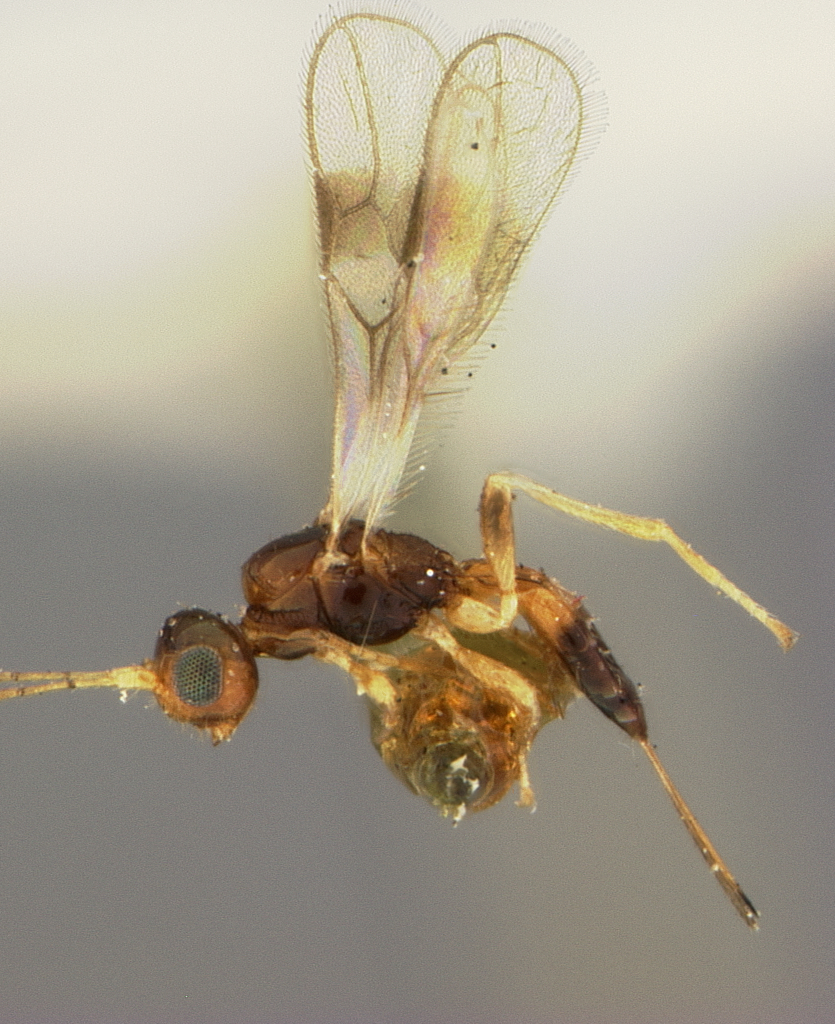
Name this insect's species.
Lysitermus fascipennis
